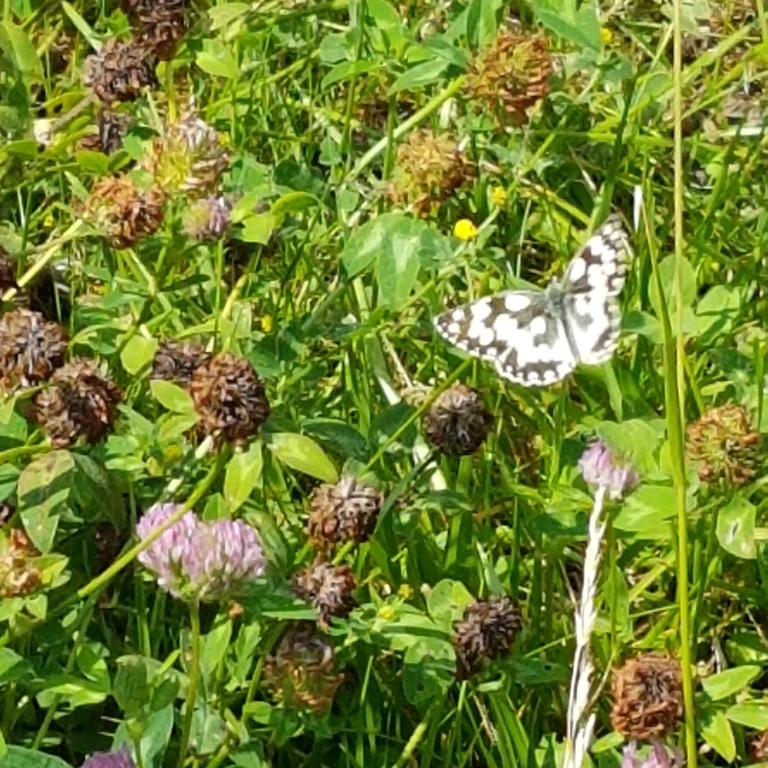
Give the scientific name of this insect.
Melanargia galathea
